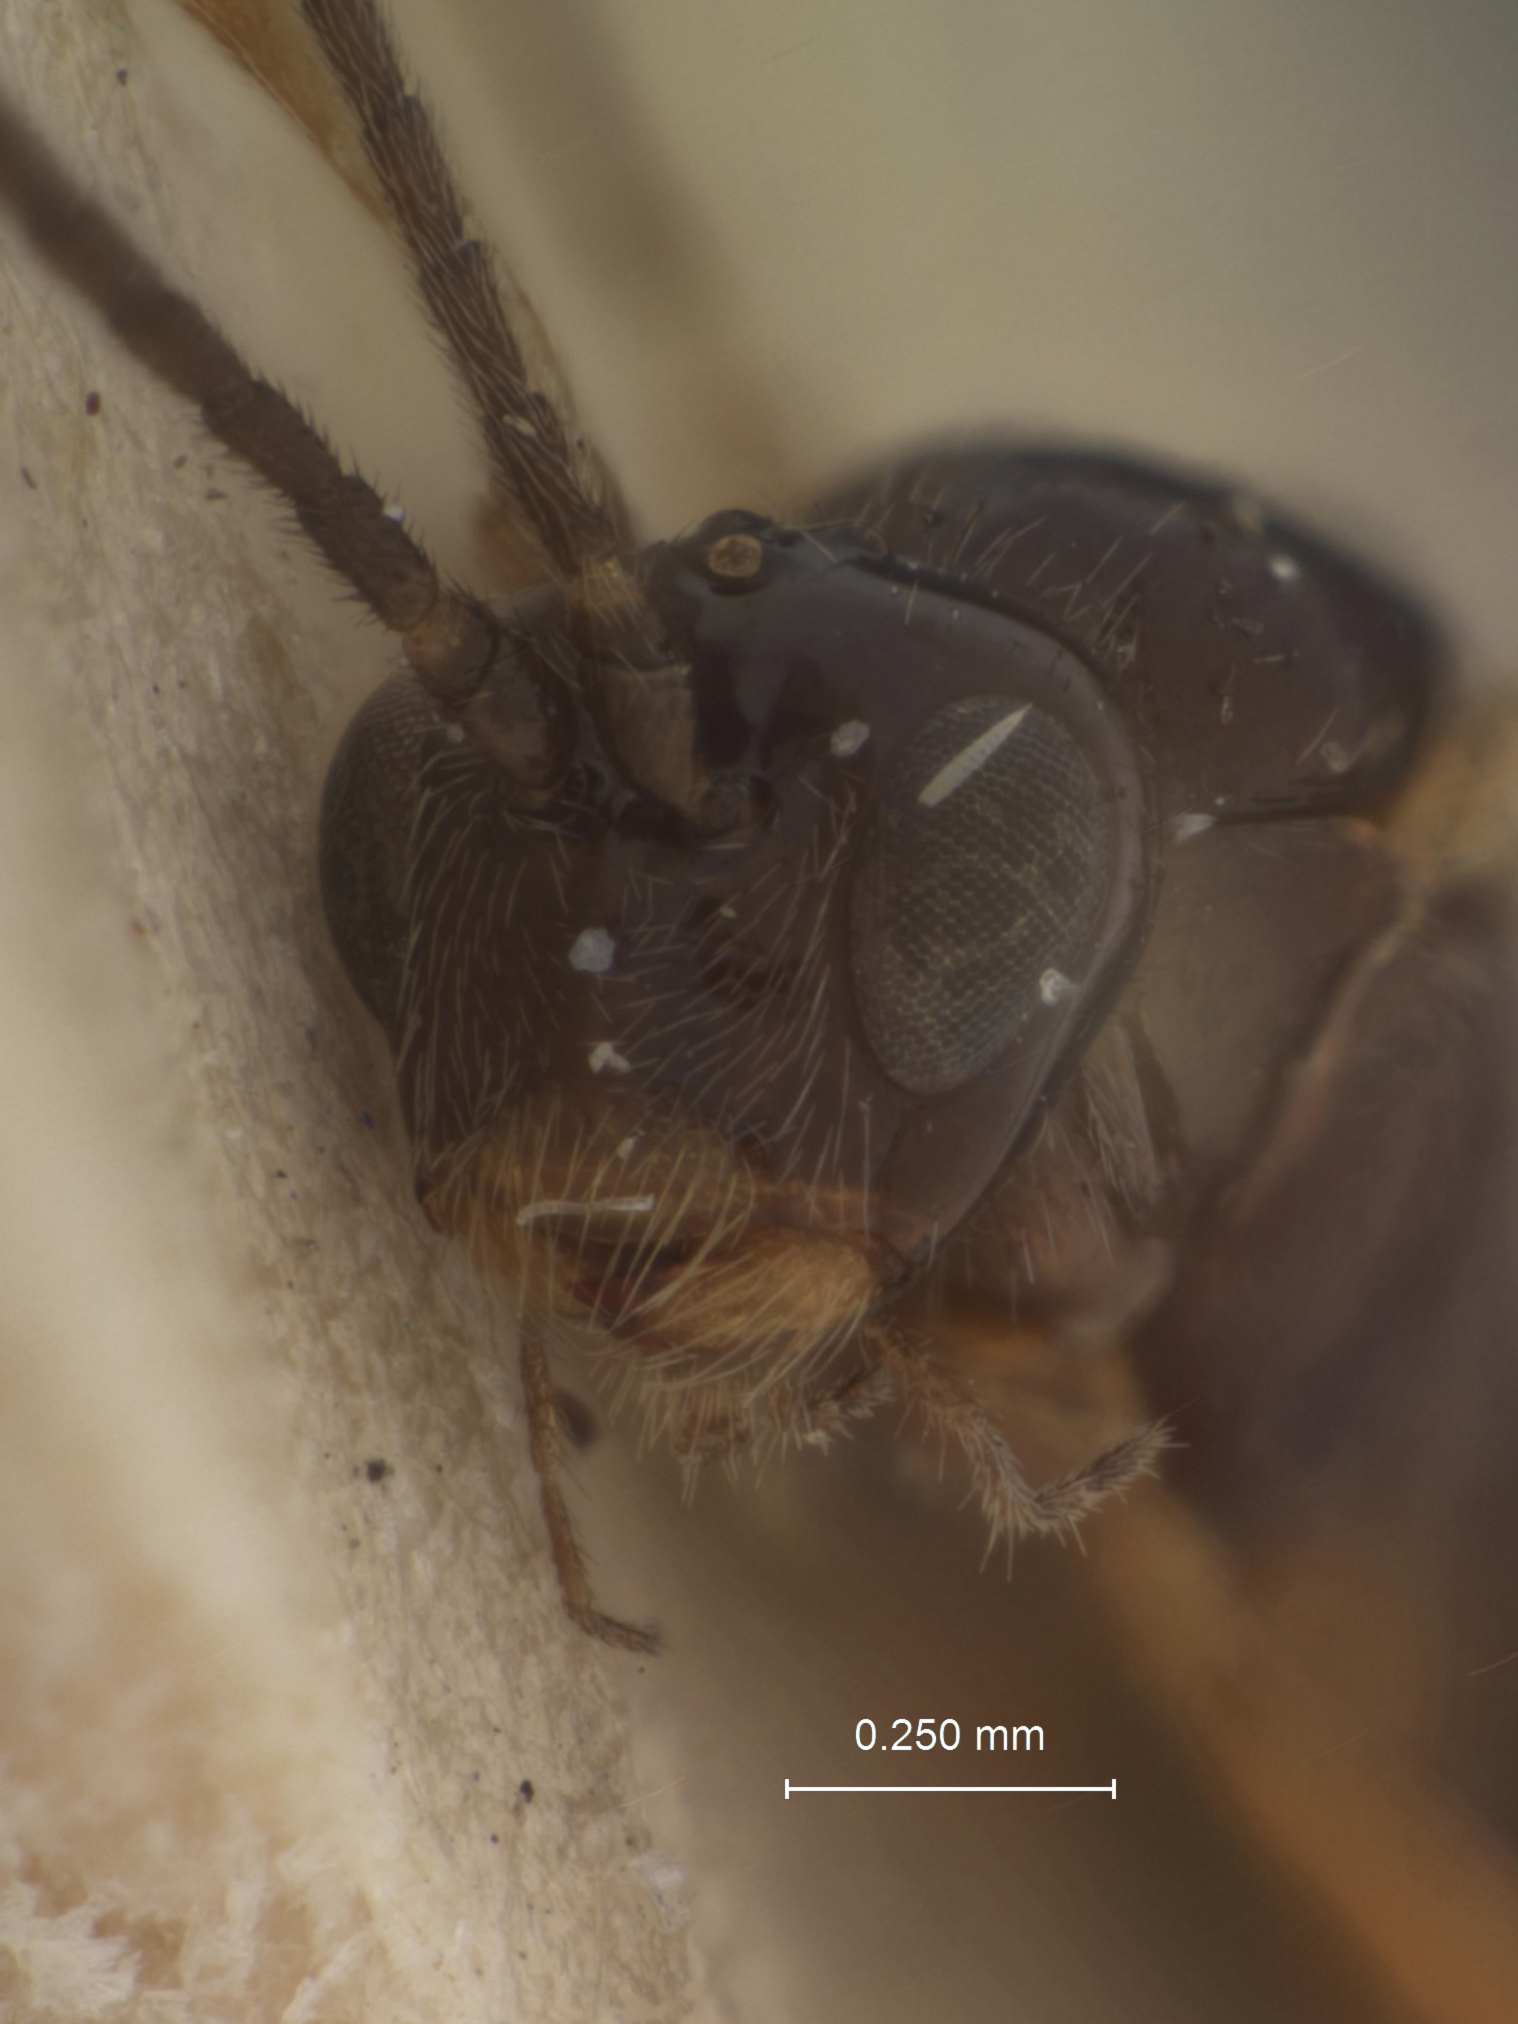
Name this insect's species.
Opius nitidus
